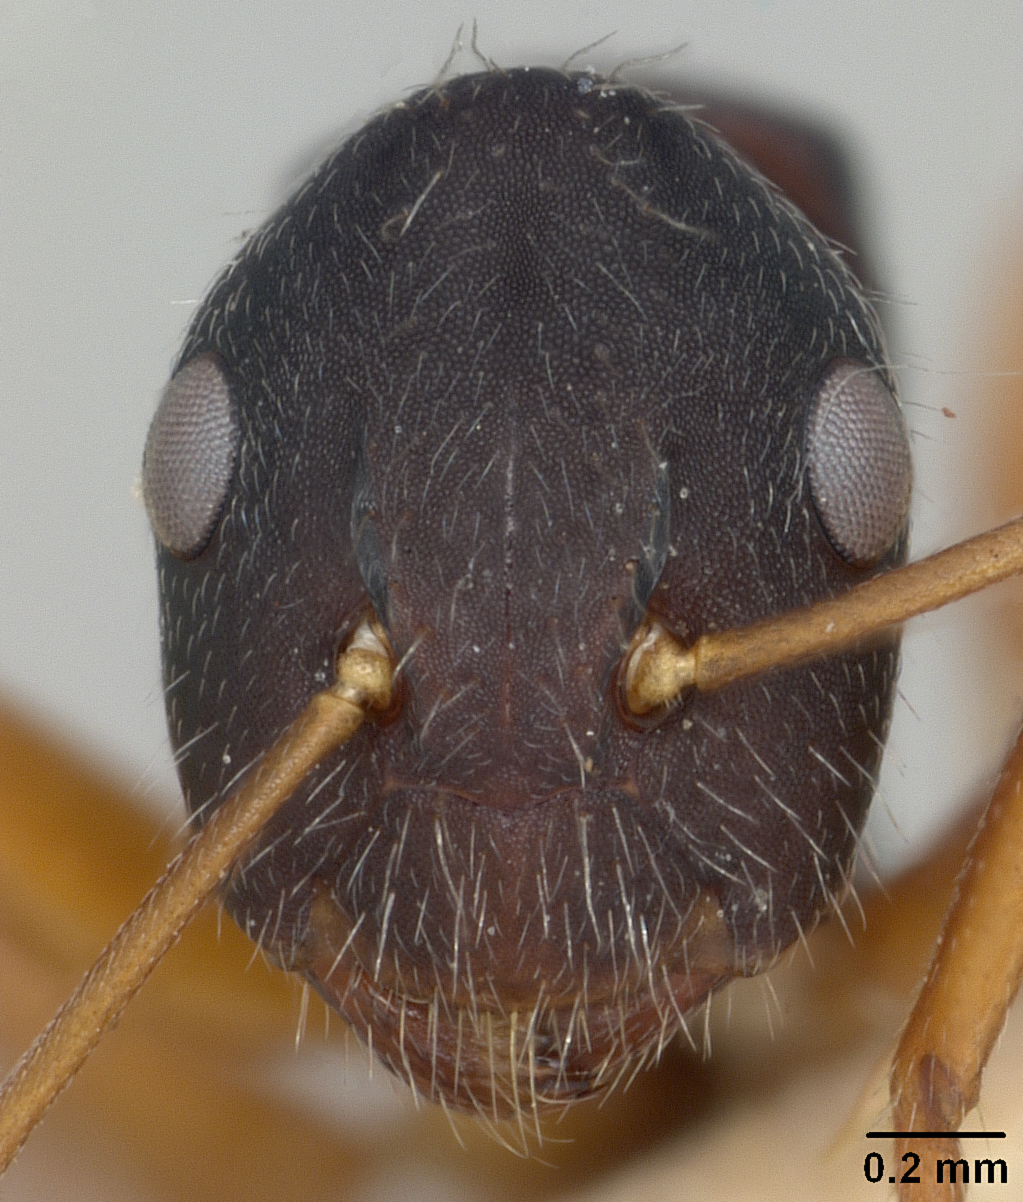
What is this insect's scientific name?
Camponotus capperi
